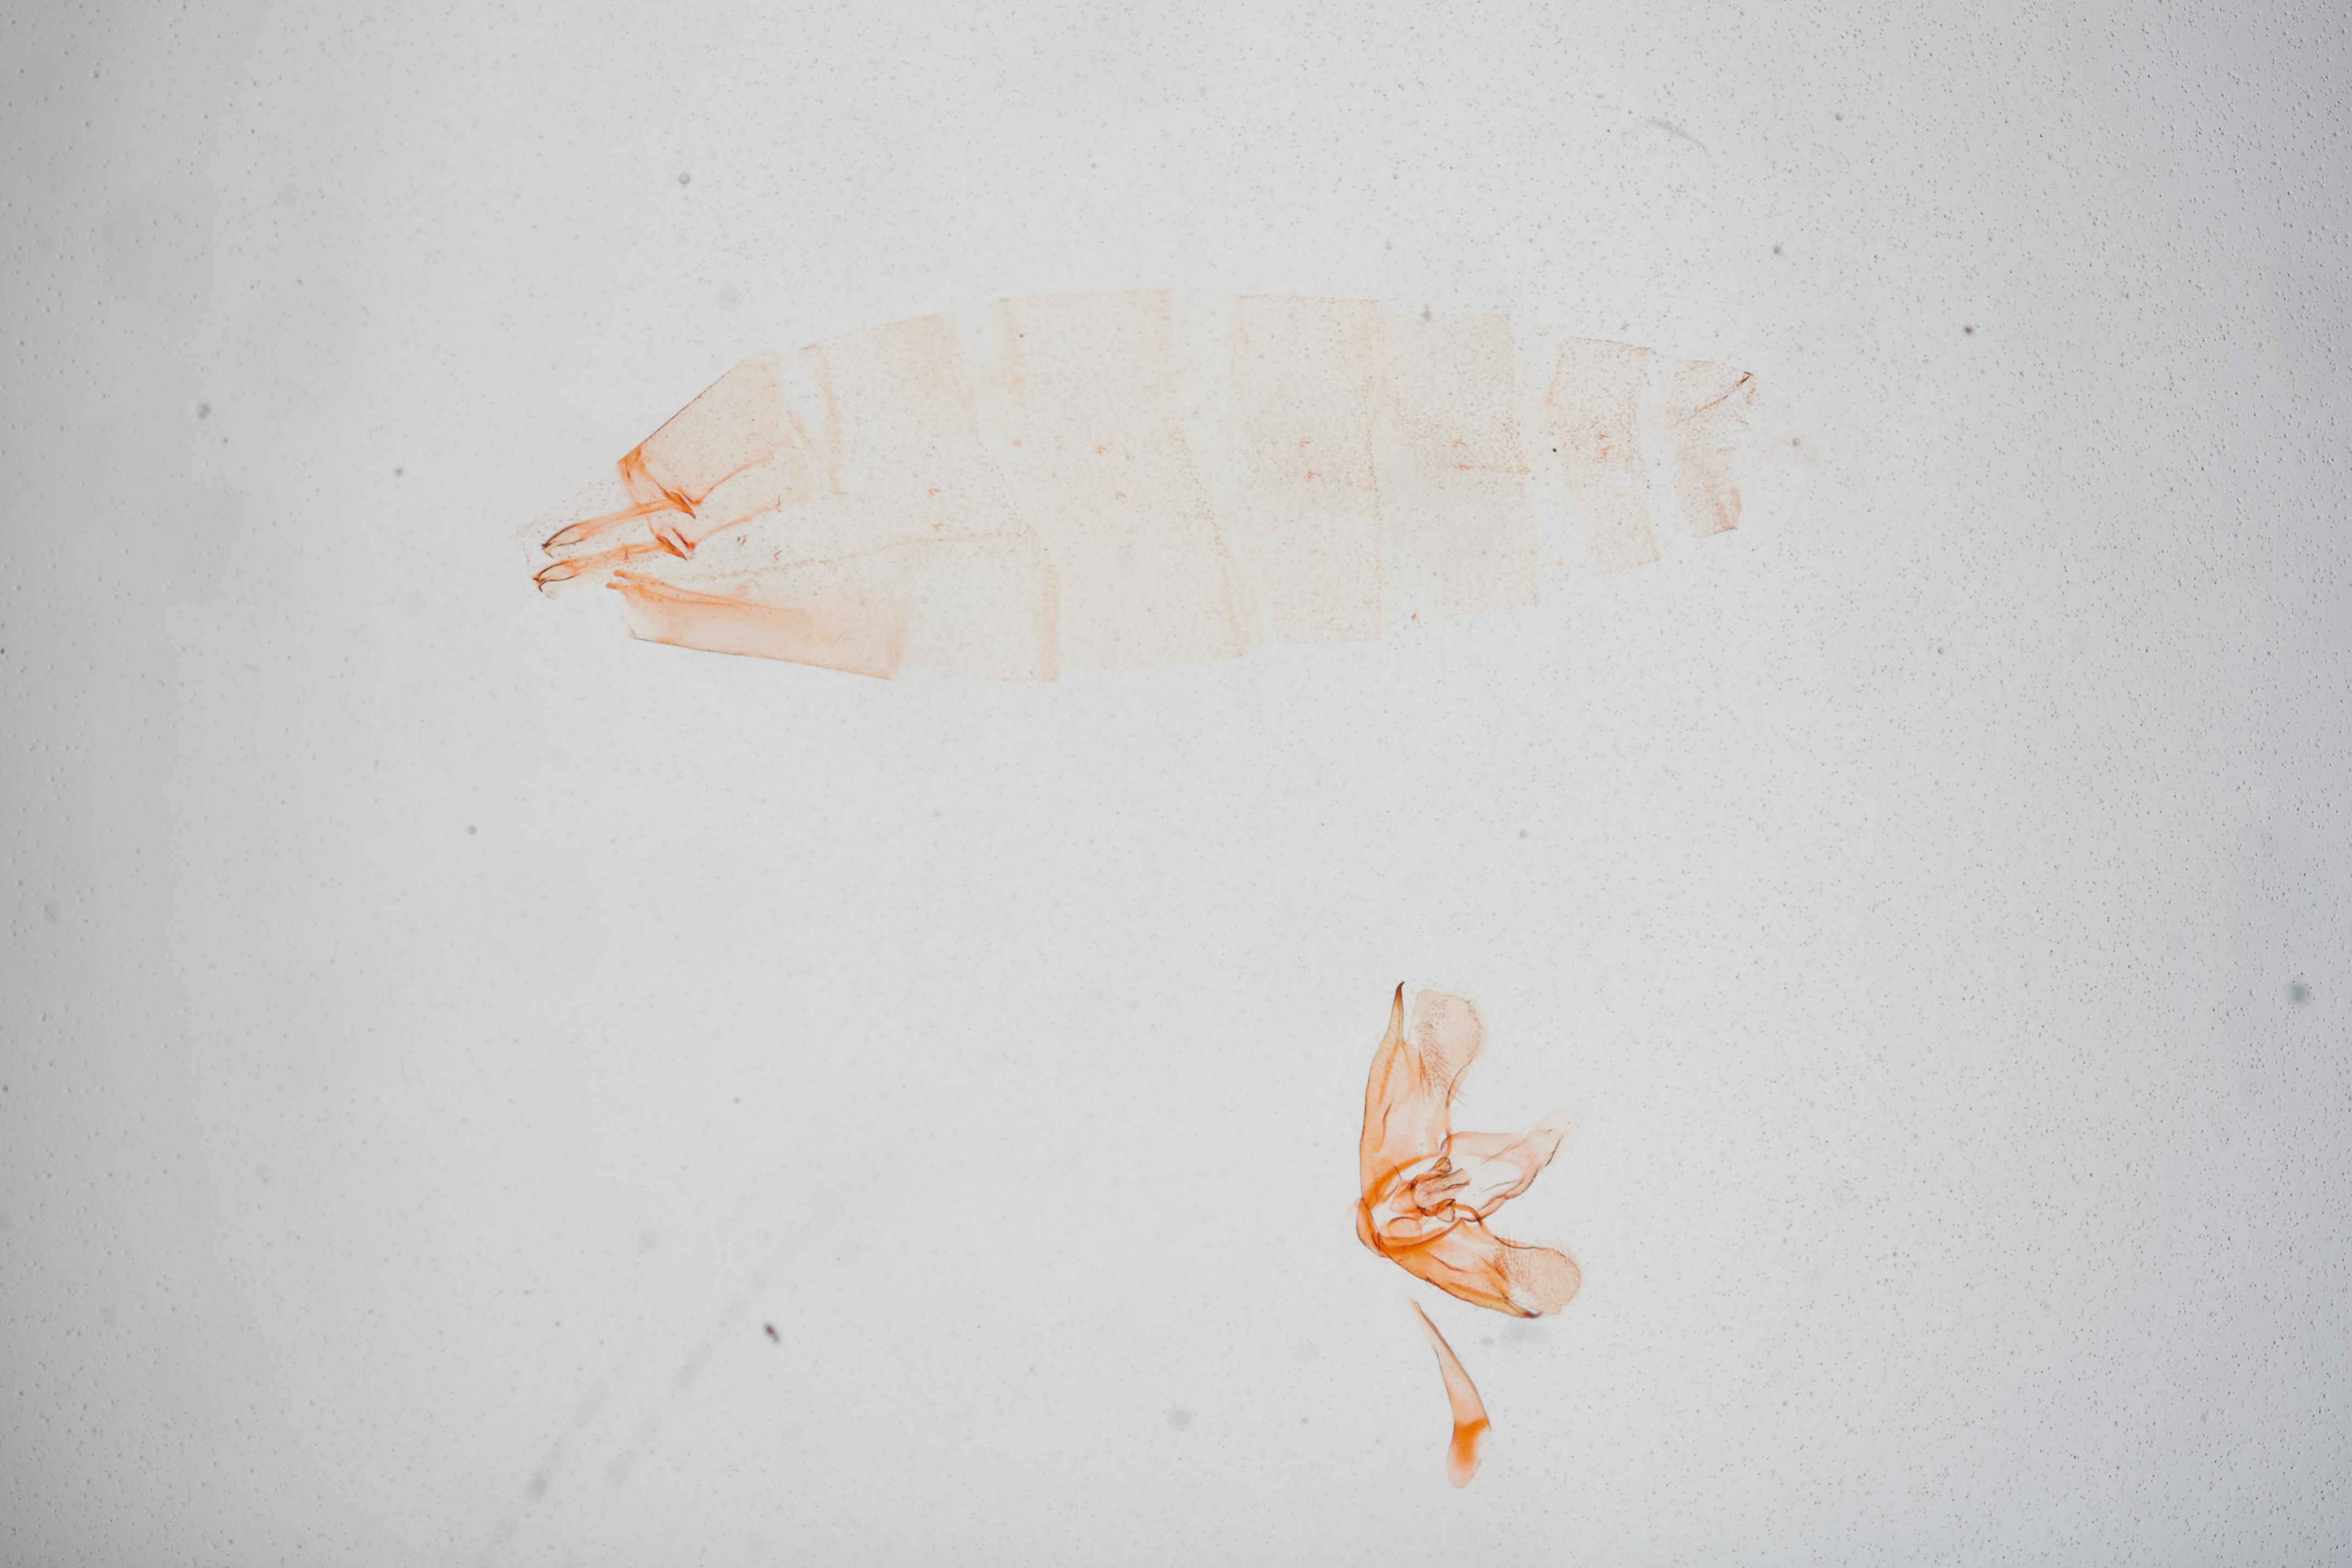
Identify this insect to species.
Aniuta melanoma
